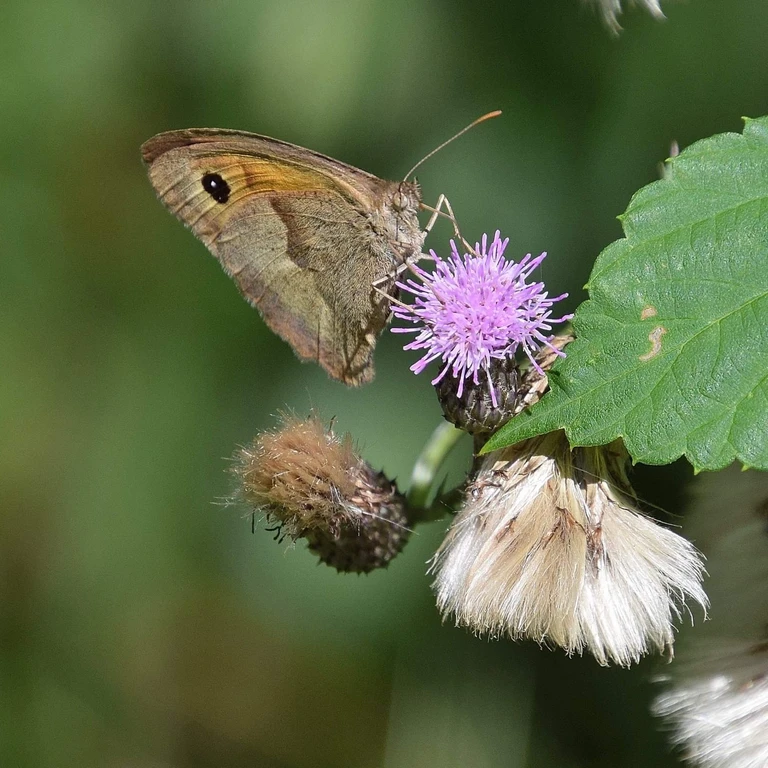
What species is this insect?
Maniola jurtina
